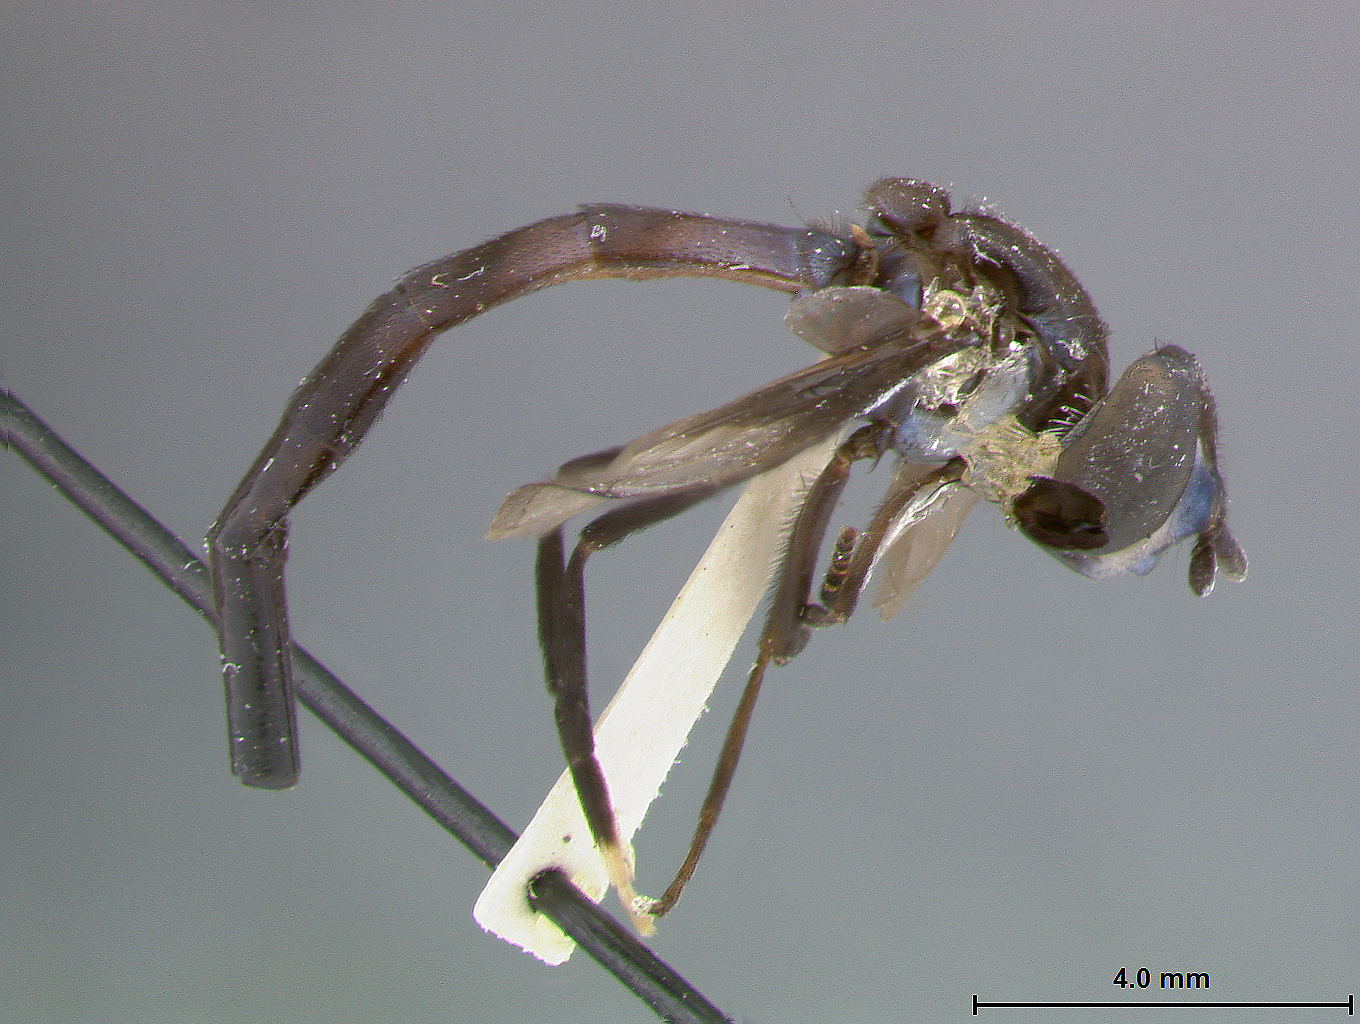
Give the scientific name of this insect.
Baccha eruptova
